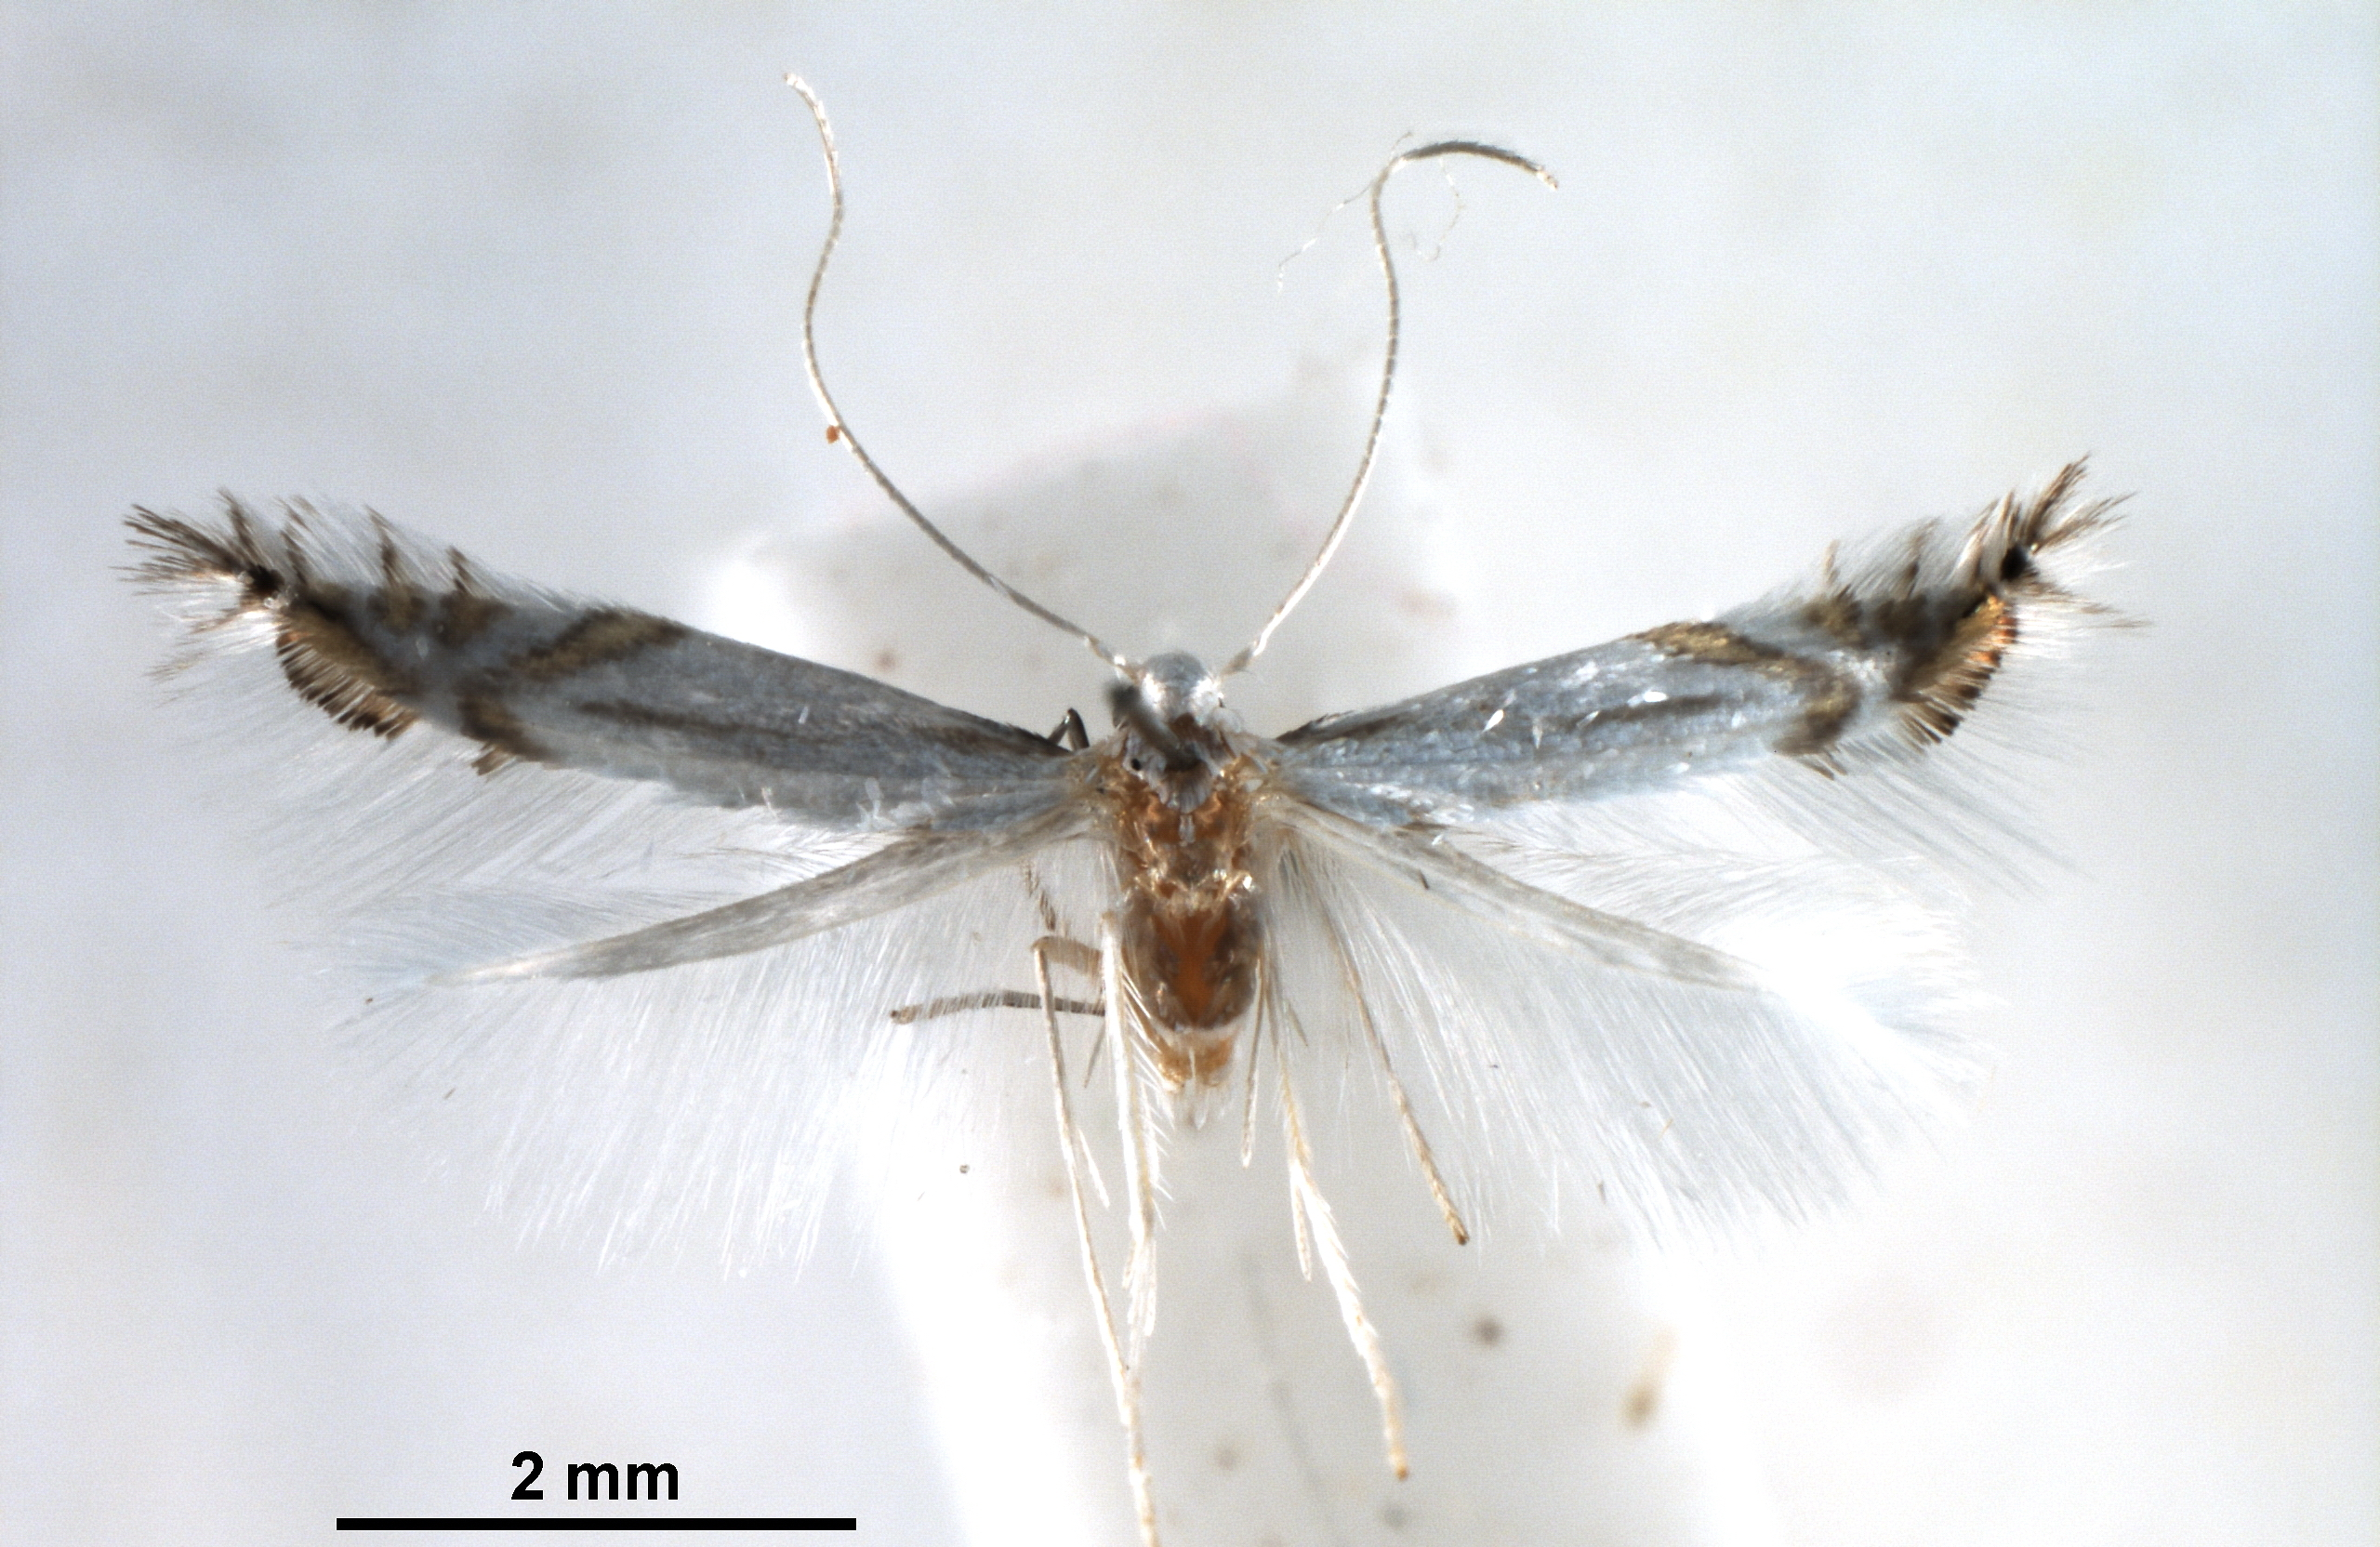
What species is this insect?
Phyllocnistis tropaeolicola
